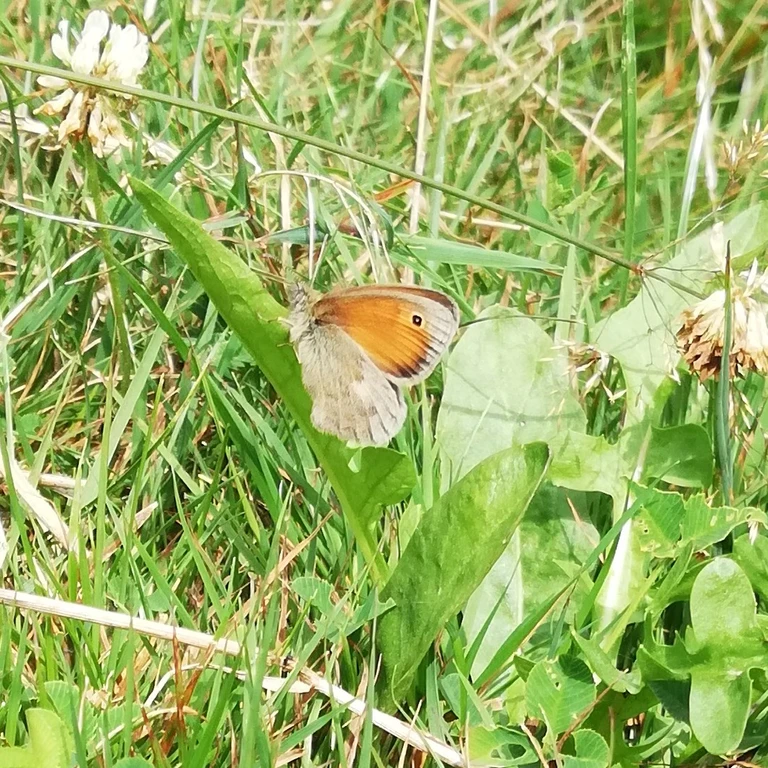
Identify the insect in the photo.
Coenonympha pamphilus
